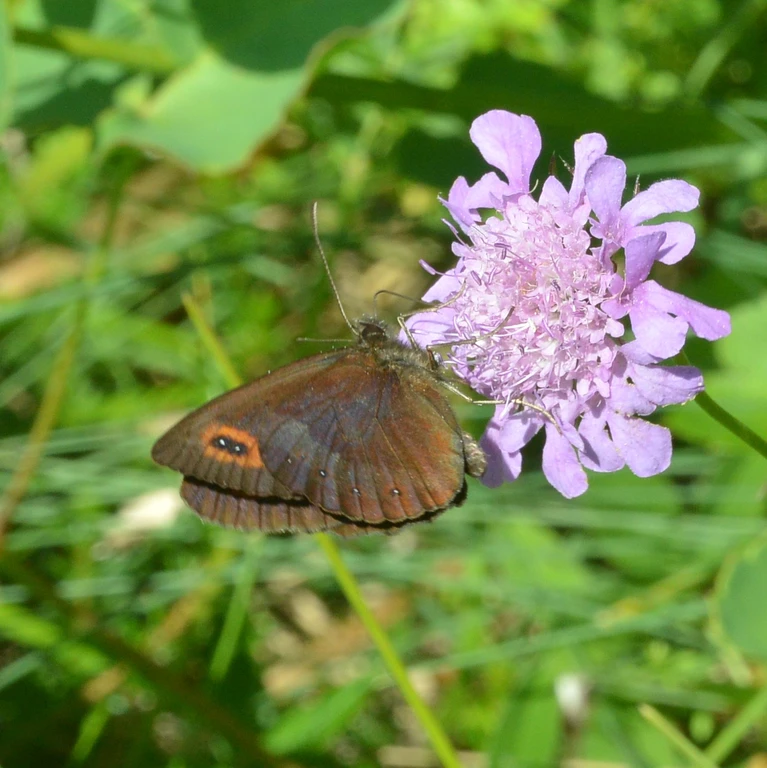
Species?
Erebia aethiops
